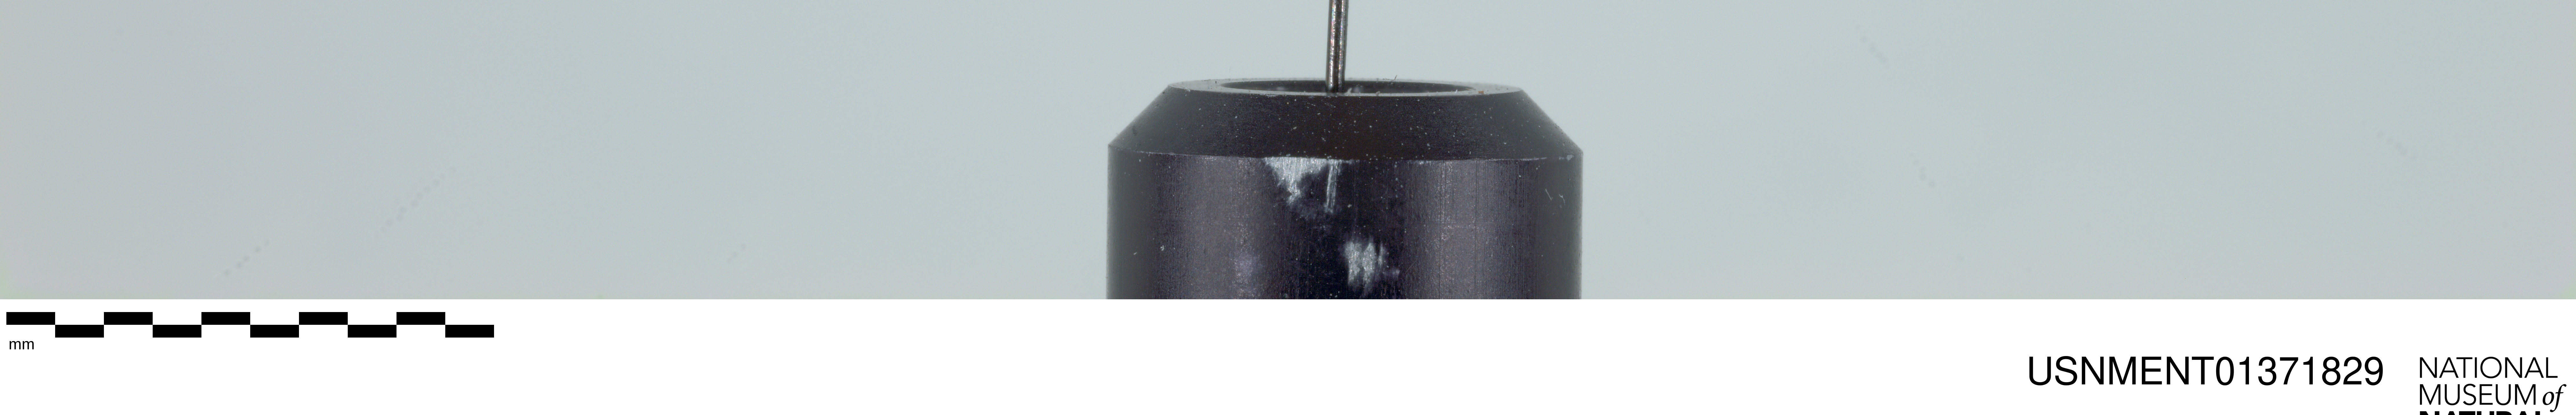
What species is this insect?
Trichophthalma punctata
